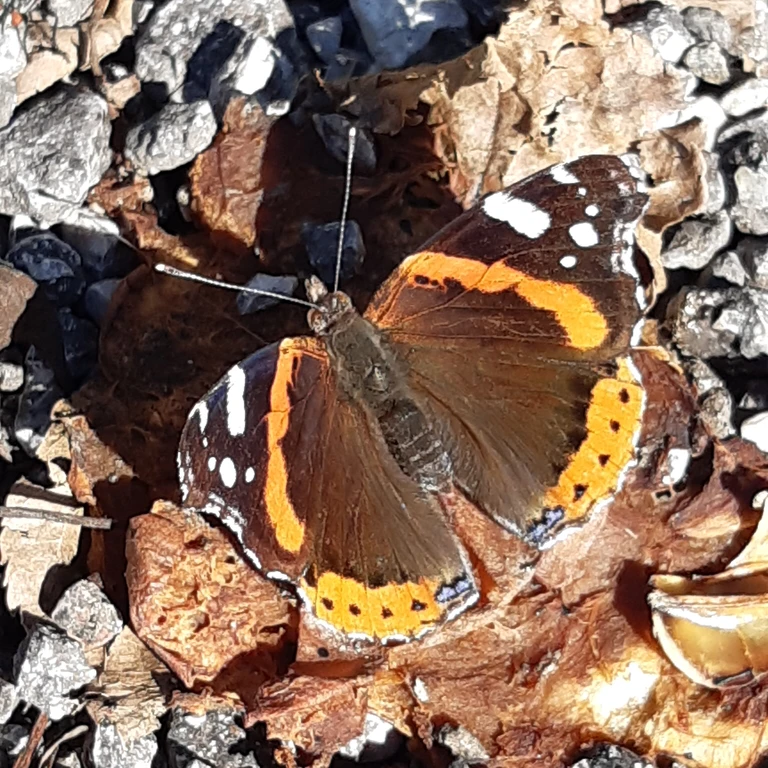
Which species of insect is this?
Vanessa atalanta
